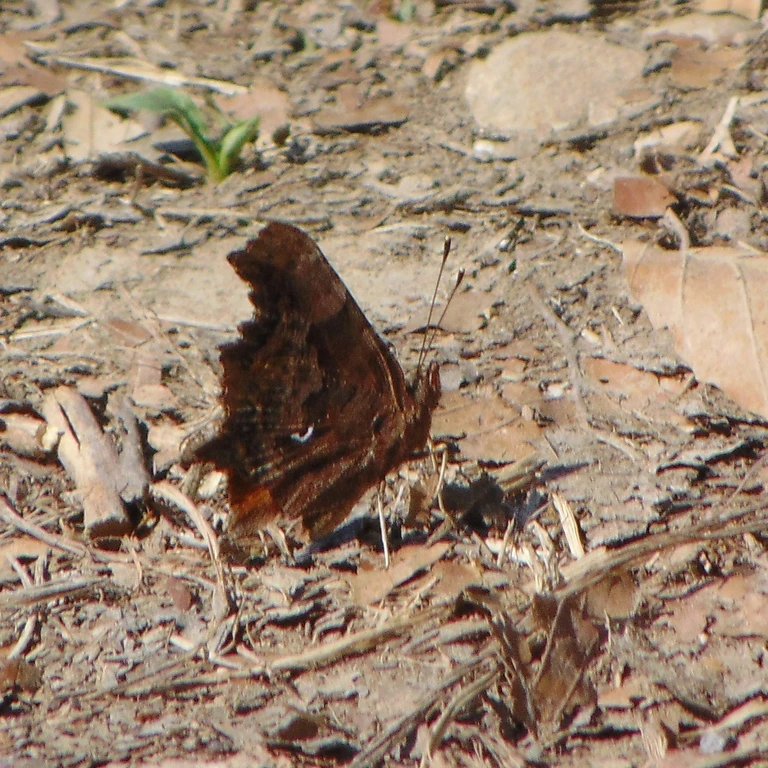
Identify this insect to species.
Polygonia c-album
